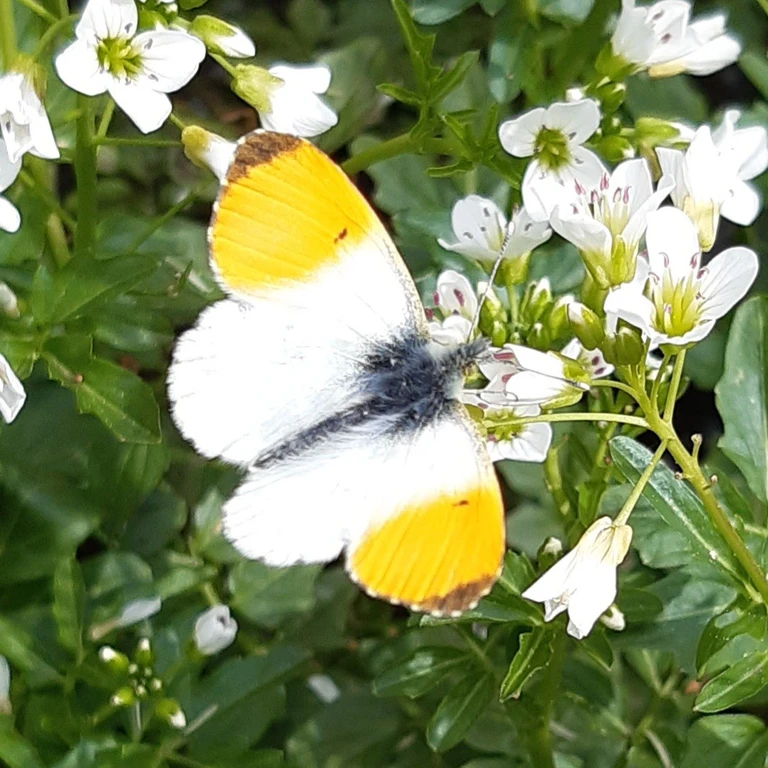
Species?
Anthocharis cardamines
